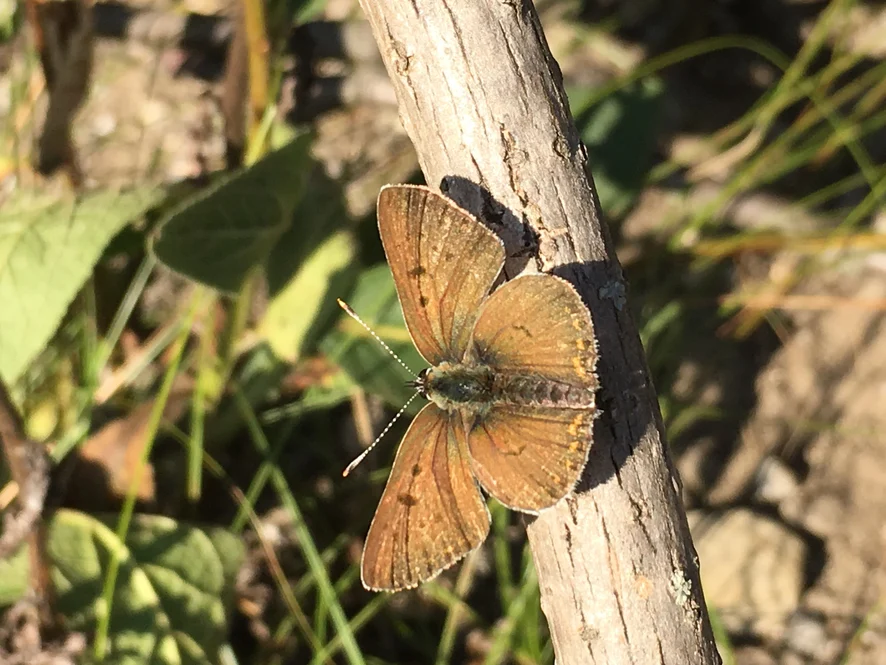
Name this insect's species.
Lycaena tityrus (also Loweia tityrus)
